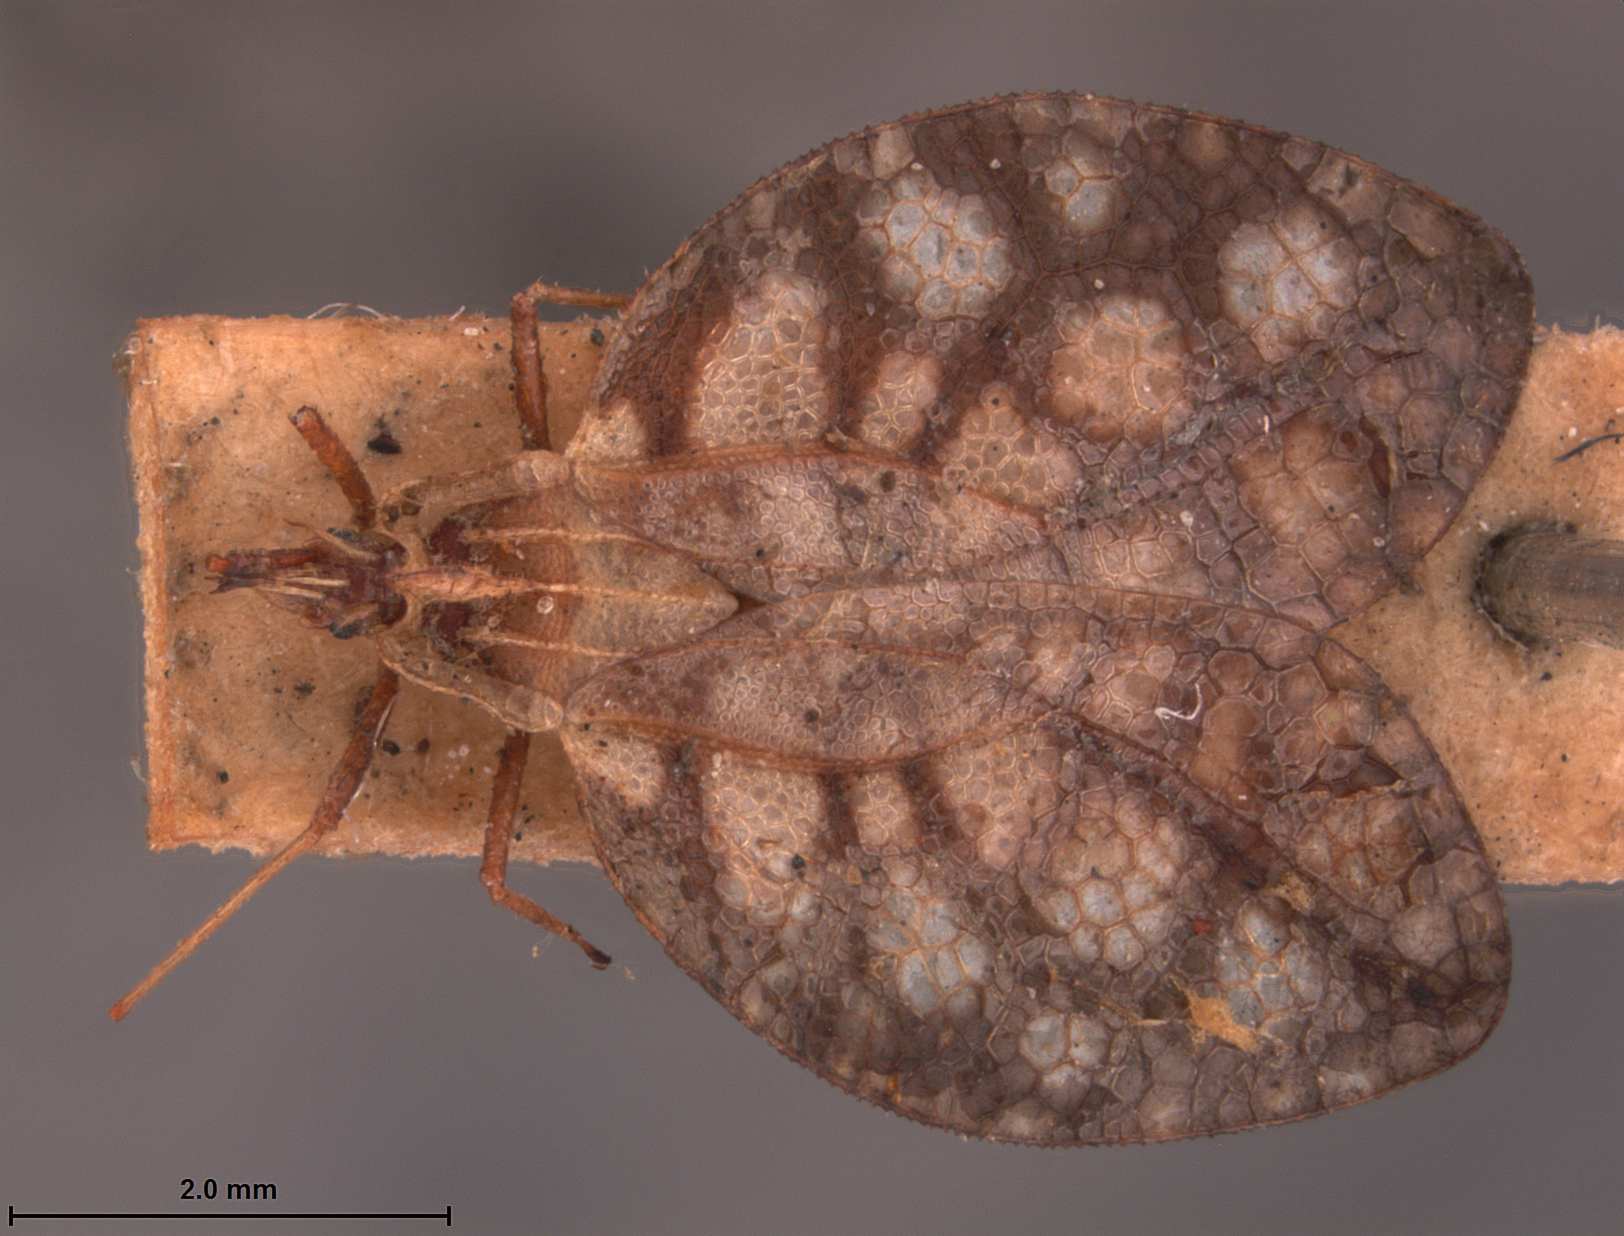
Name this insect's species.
Hanuala leinanhoni
